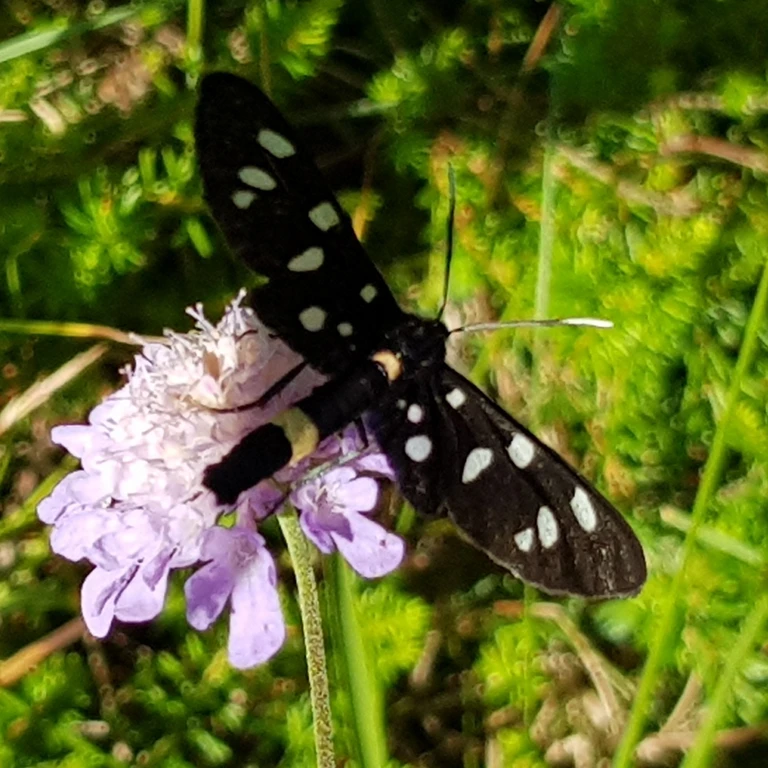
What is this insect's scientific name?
Amata phegea
